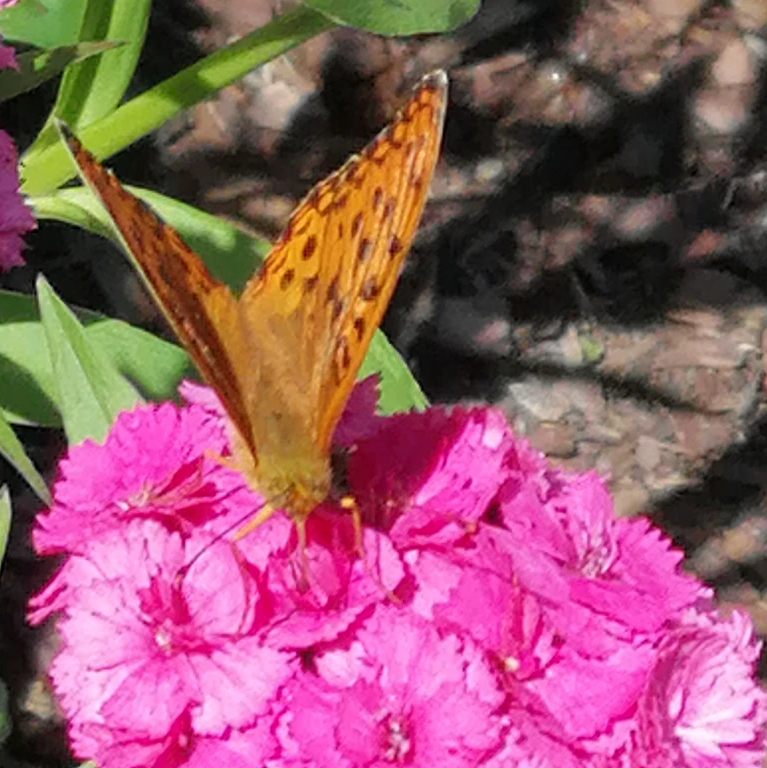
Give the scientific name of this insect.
Fabriciana adippe
